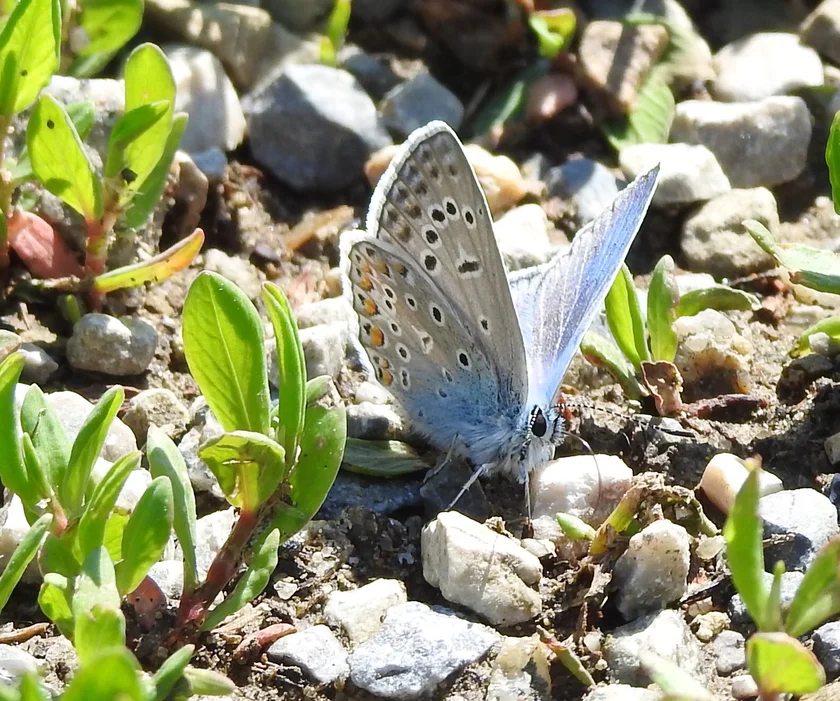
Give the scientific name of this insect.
Polyommatus icarus
